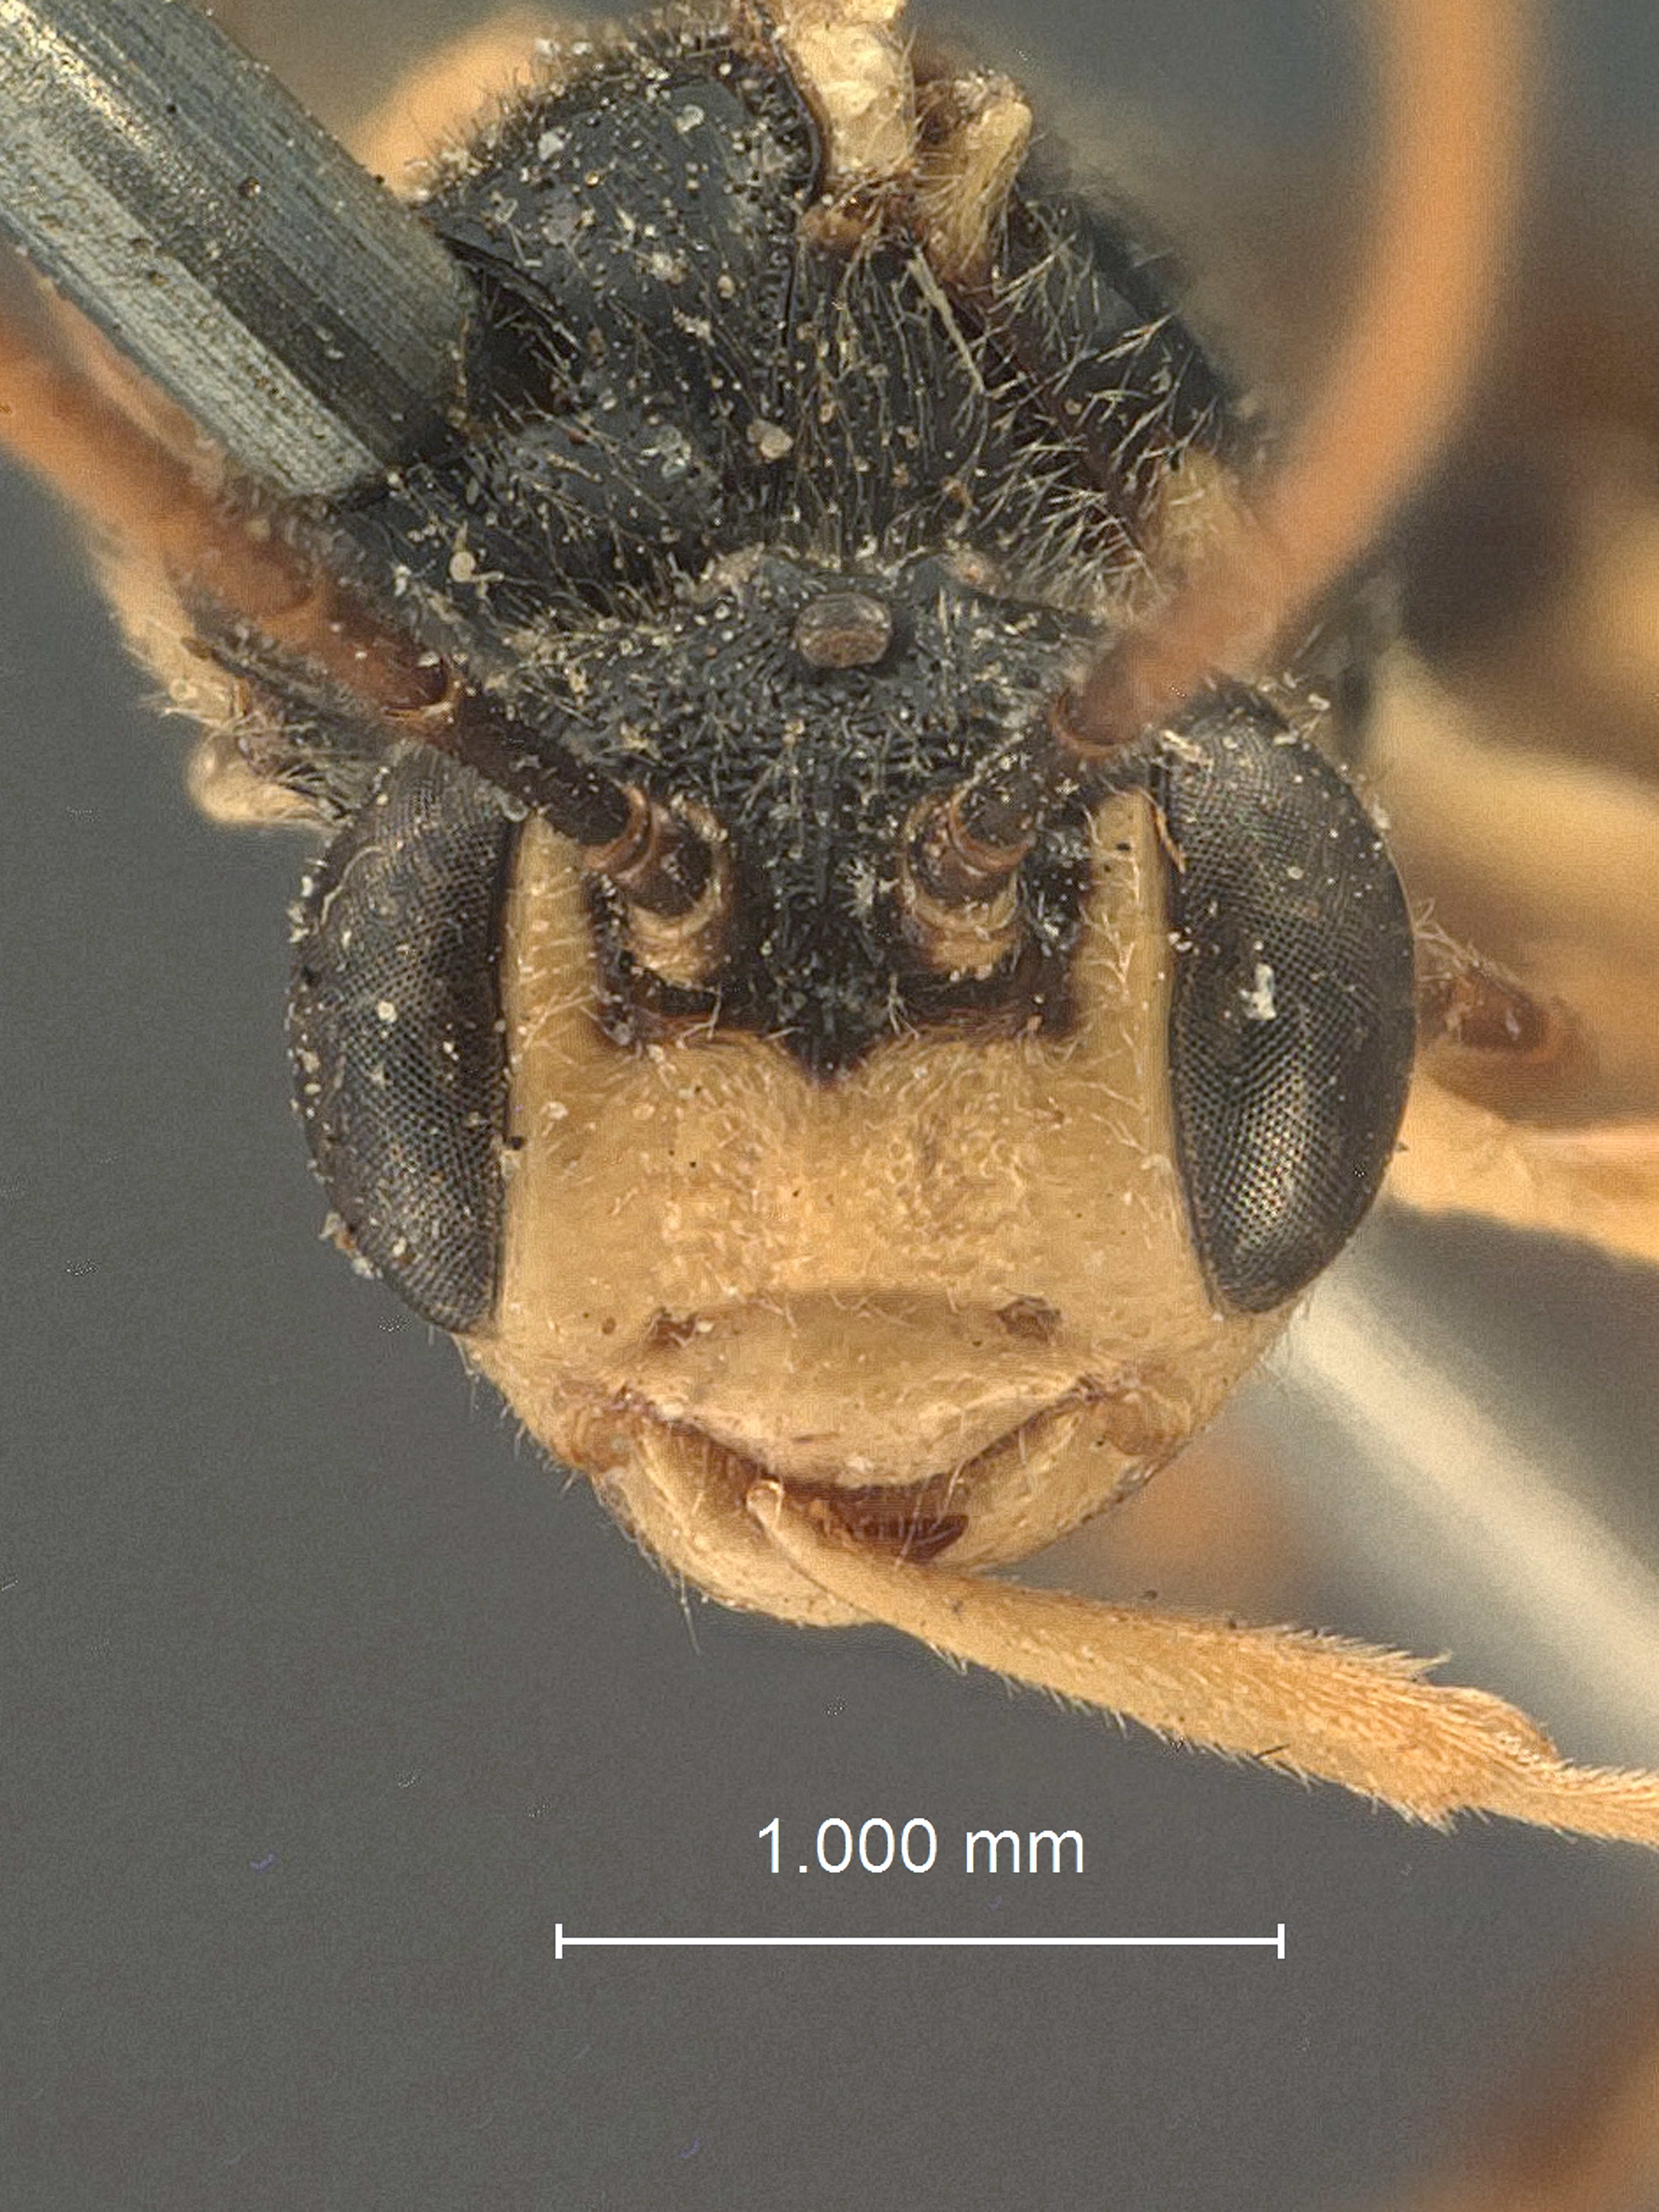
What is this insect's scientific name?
Anecphysis curvineura
